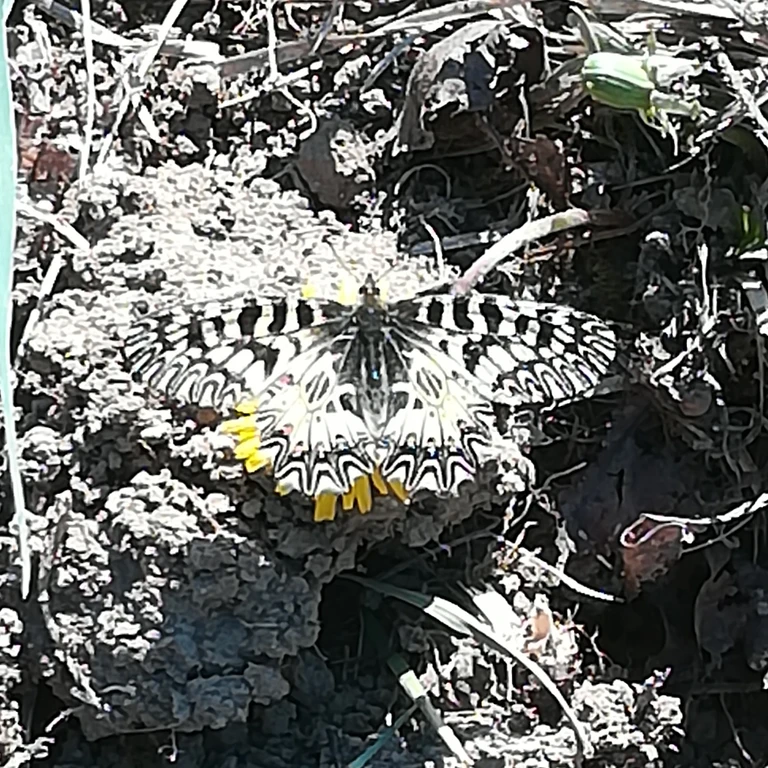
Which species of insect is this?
Zerynthia polyxena
